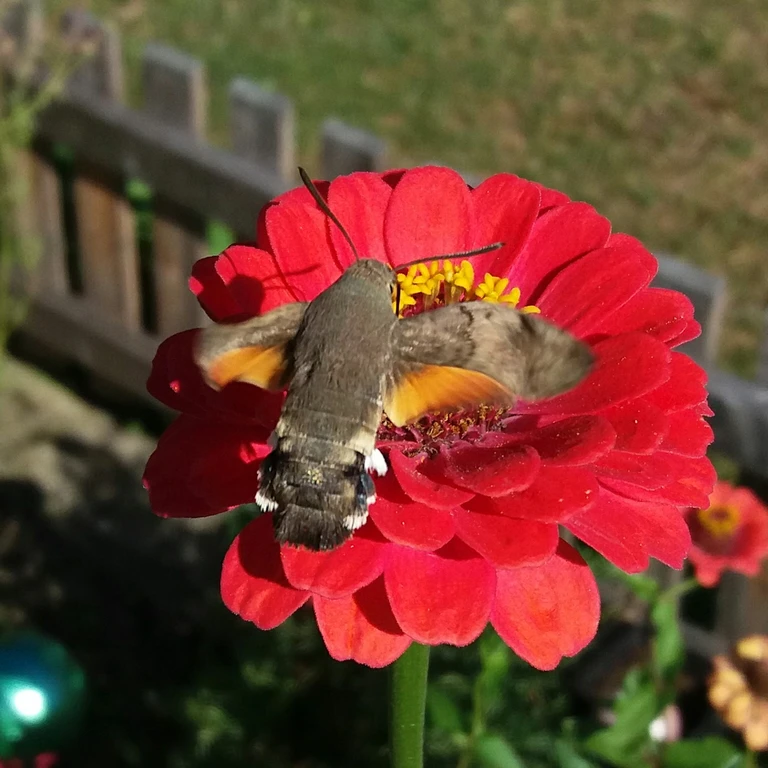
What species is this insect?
Macroglossum stellatarum
